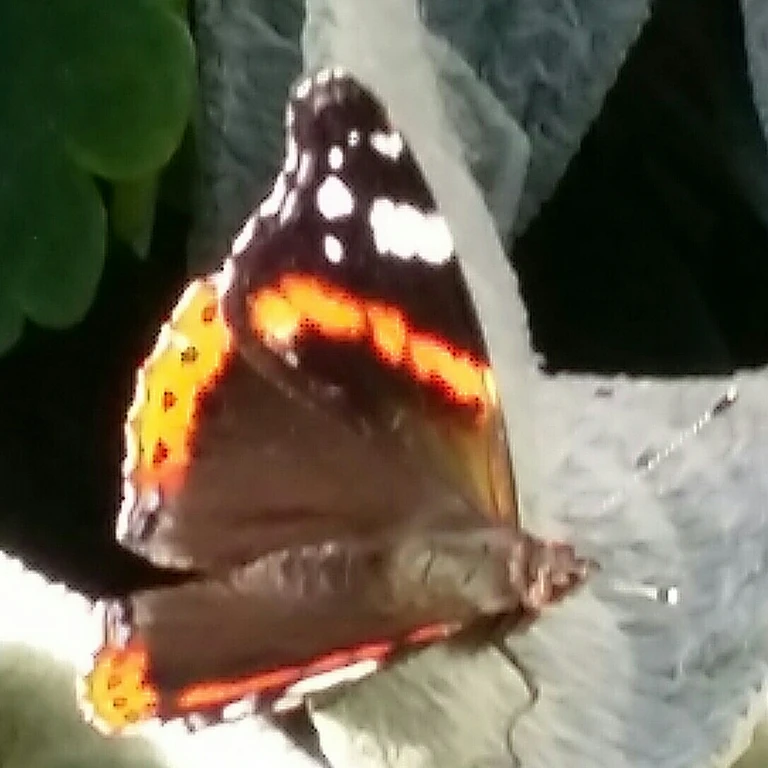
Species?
Vanessa atalanta
